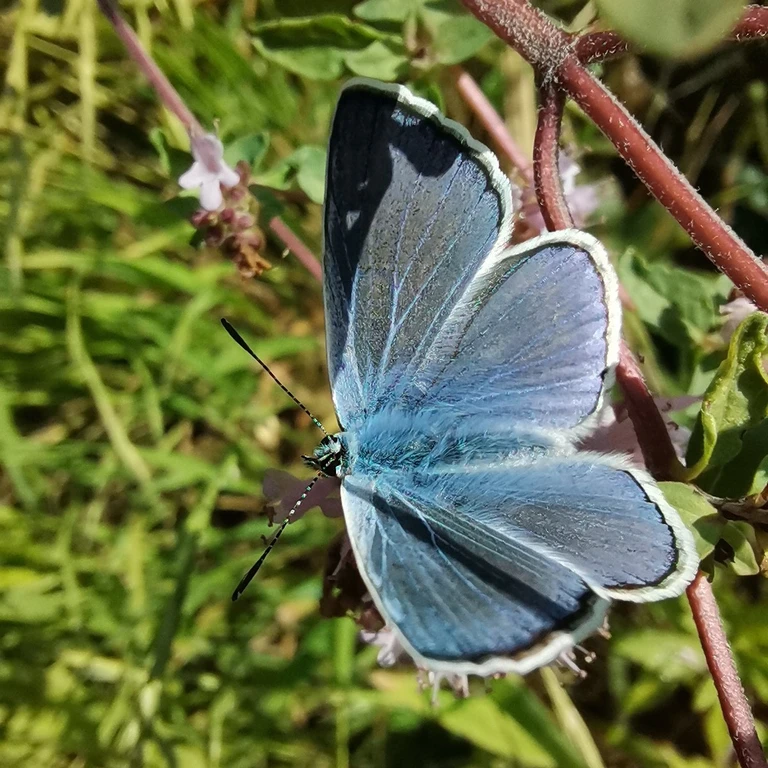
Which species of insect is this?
Polyommatus icarus
